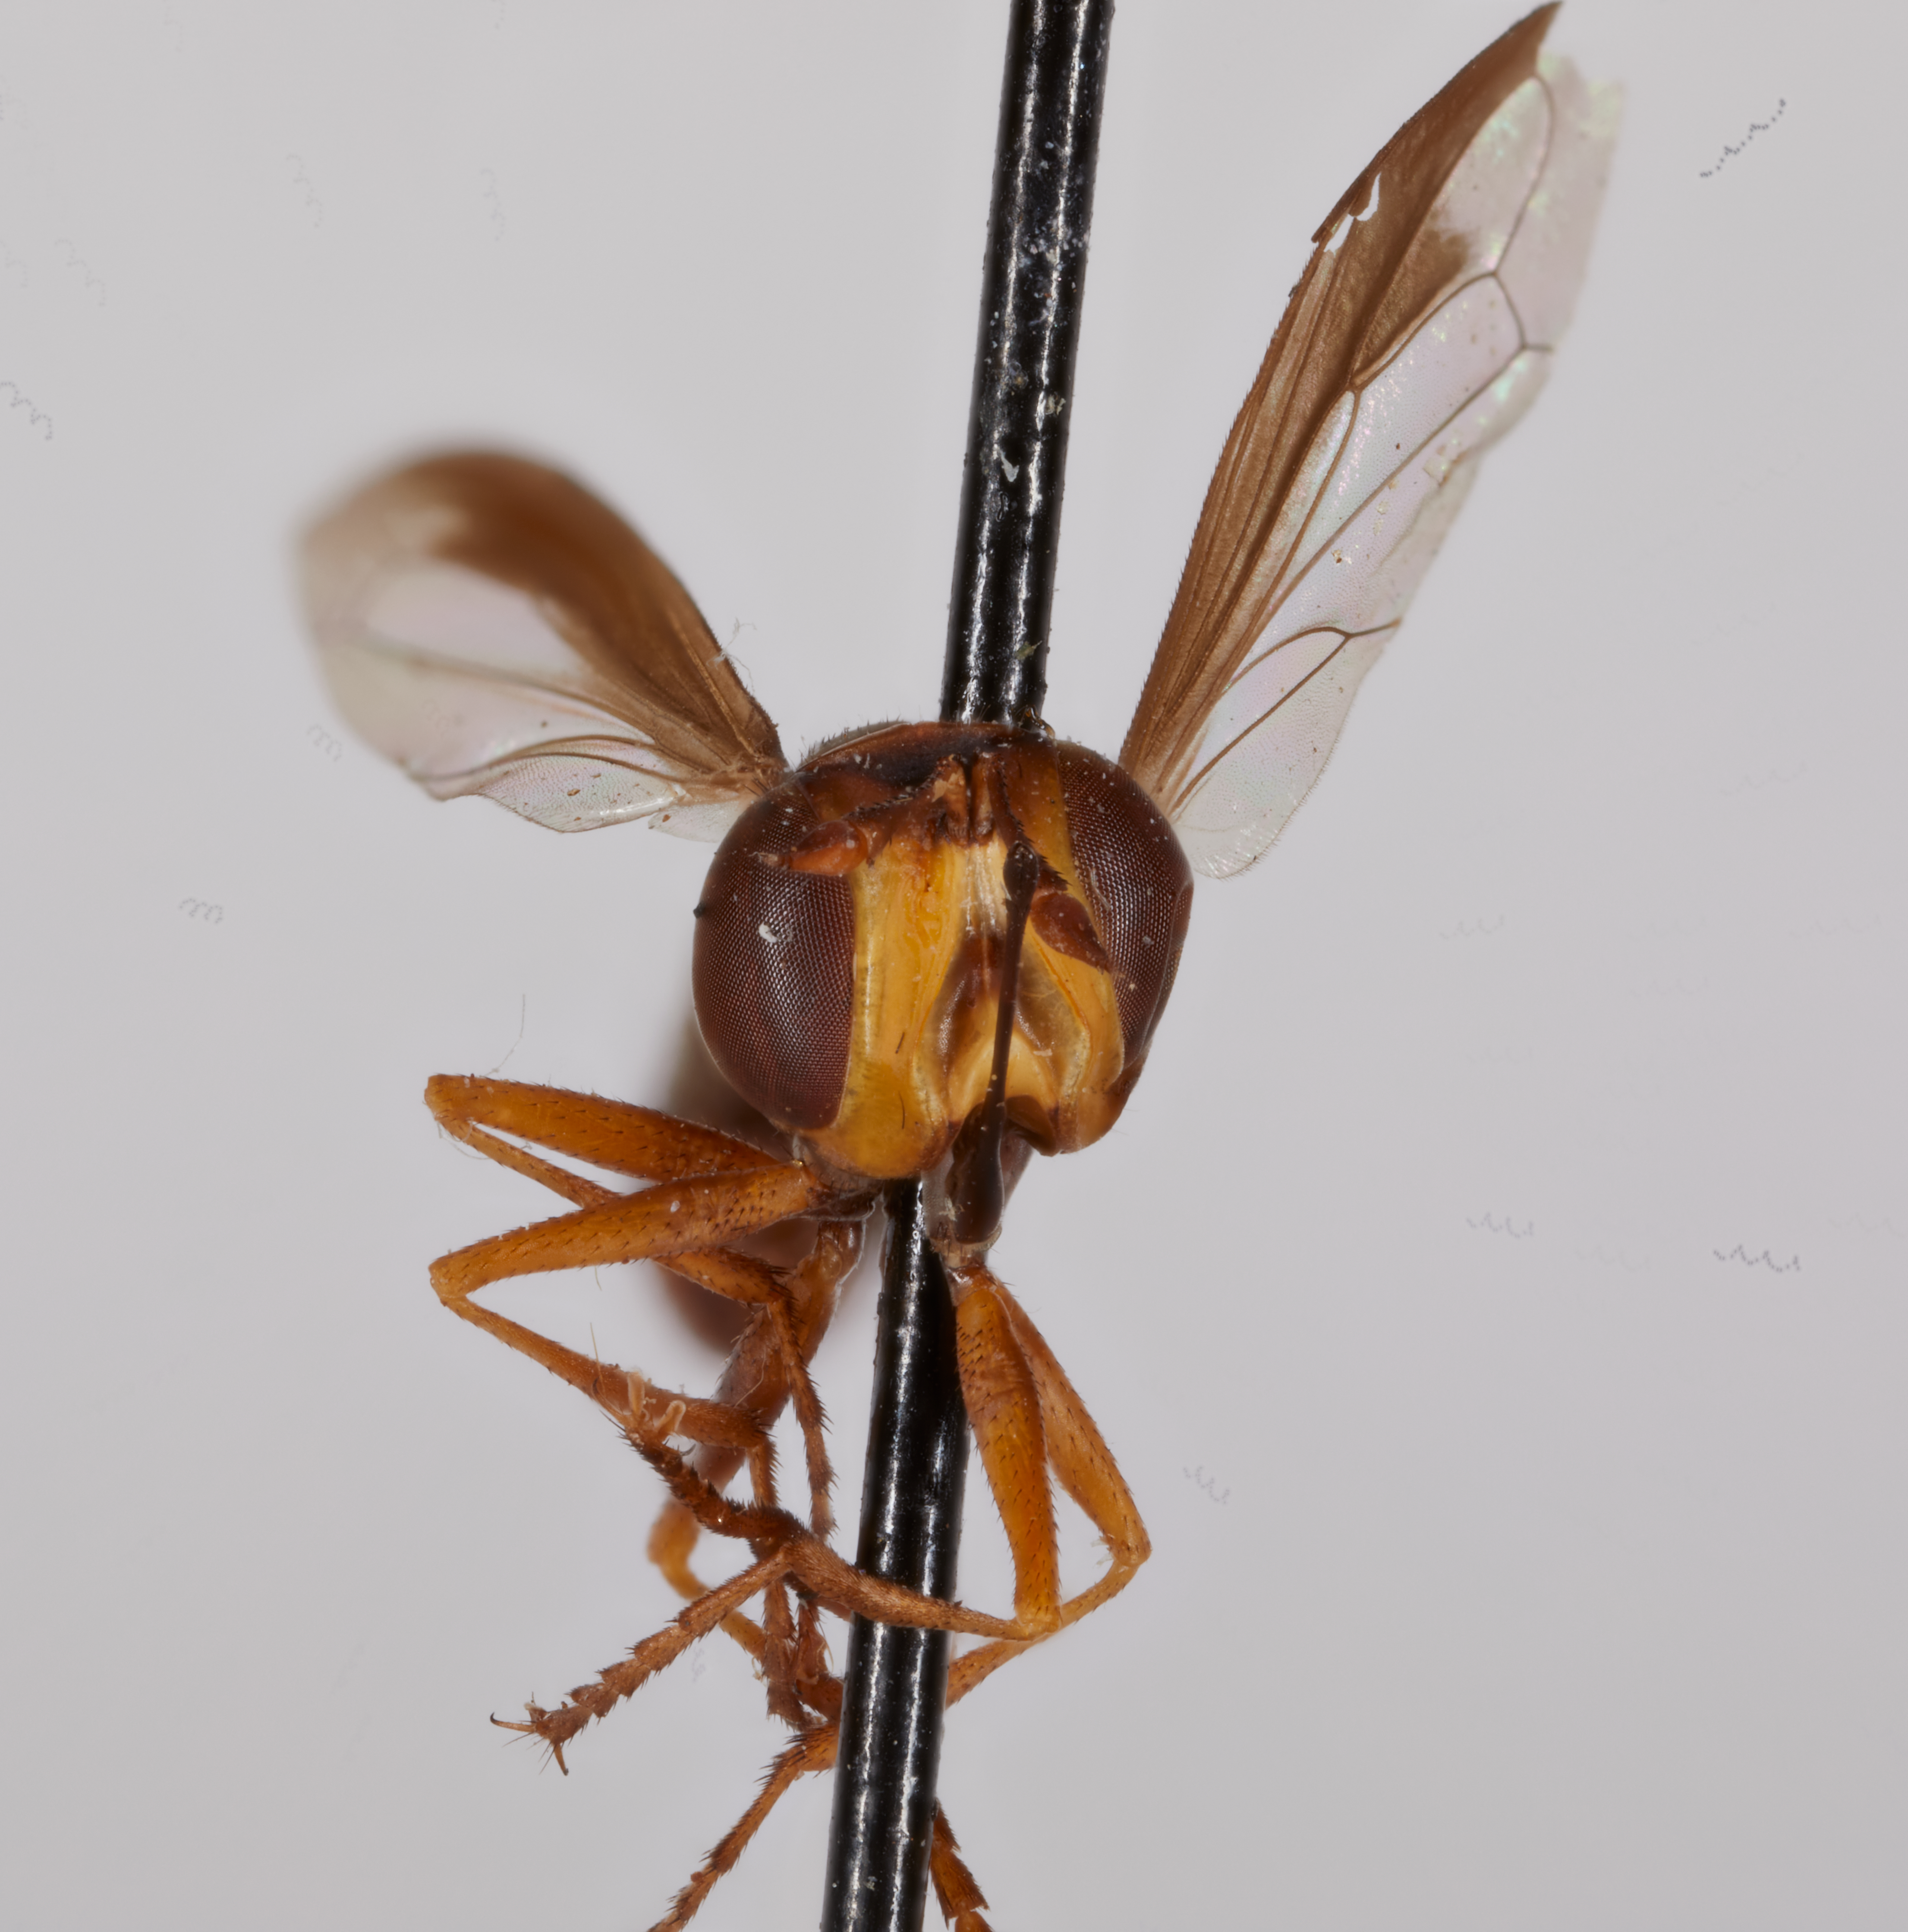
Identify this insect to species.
Physocephala pallipes
